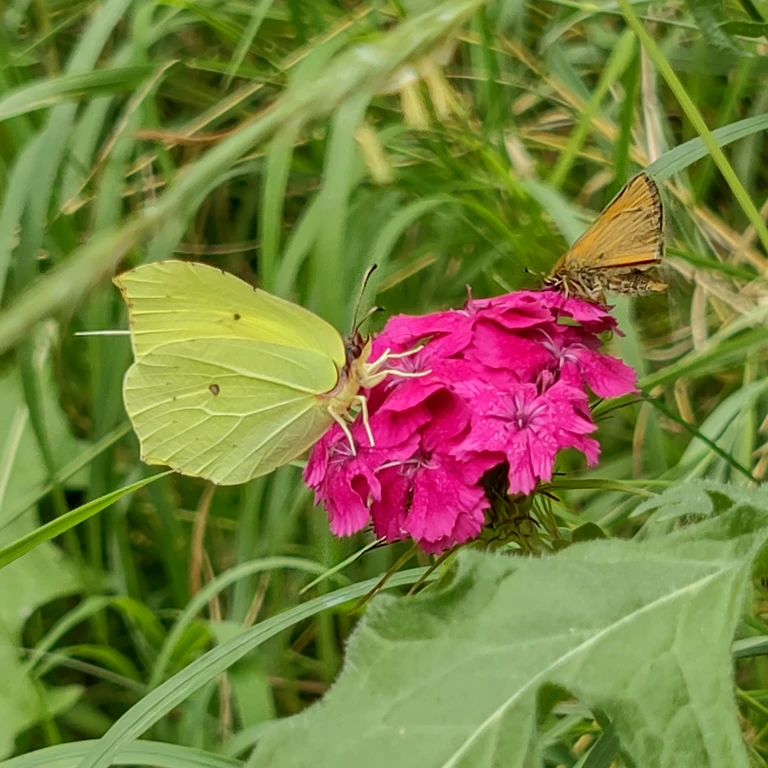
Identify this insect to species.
Gonepteryx rhamni
